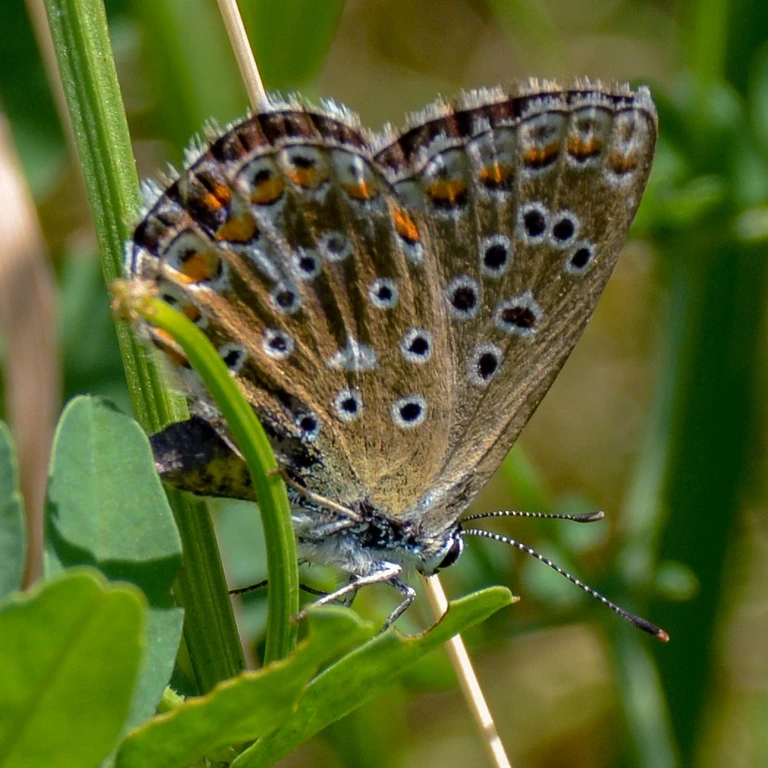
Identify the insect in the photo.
Polyommatus icarus
